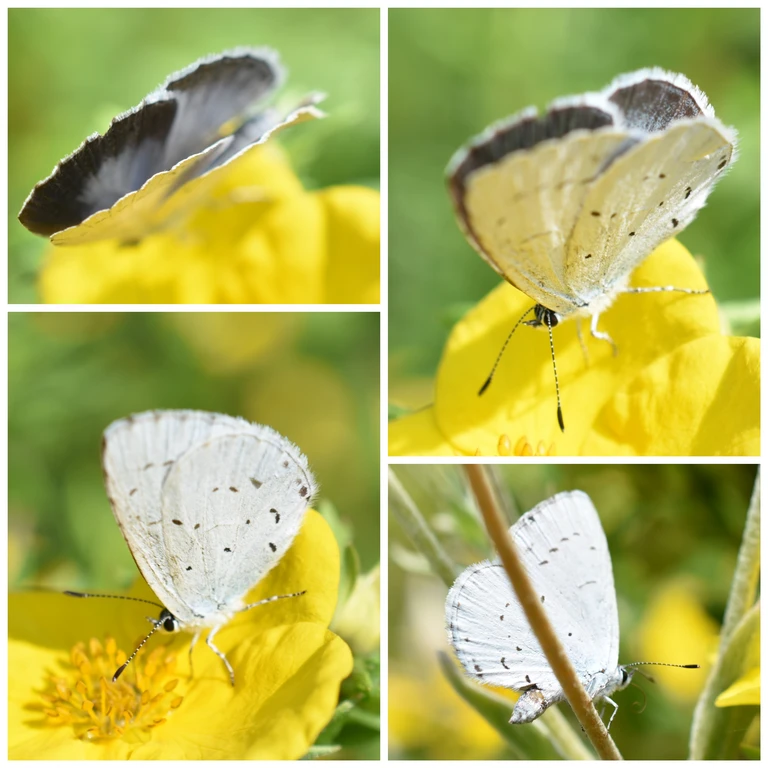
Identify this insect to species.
Celastrina argiolus
